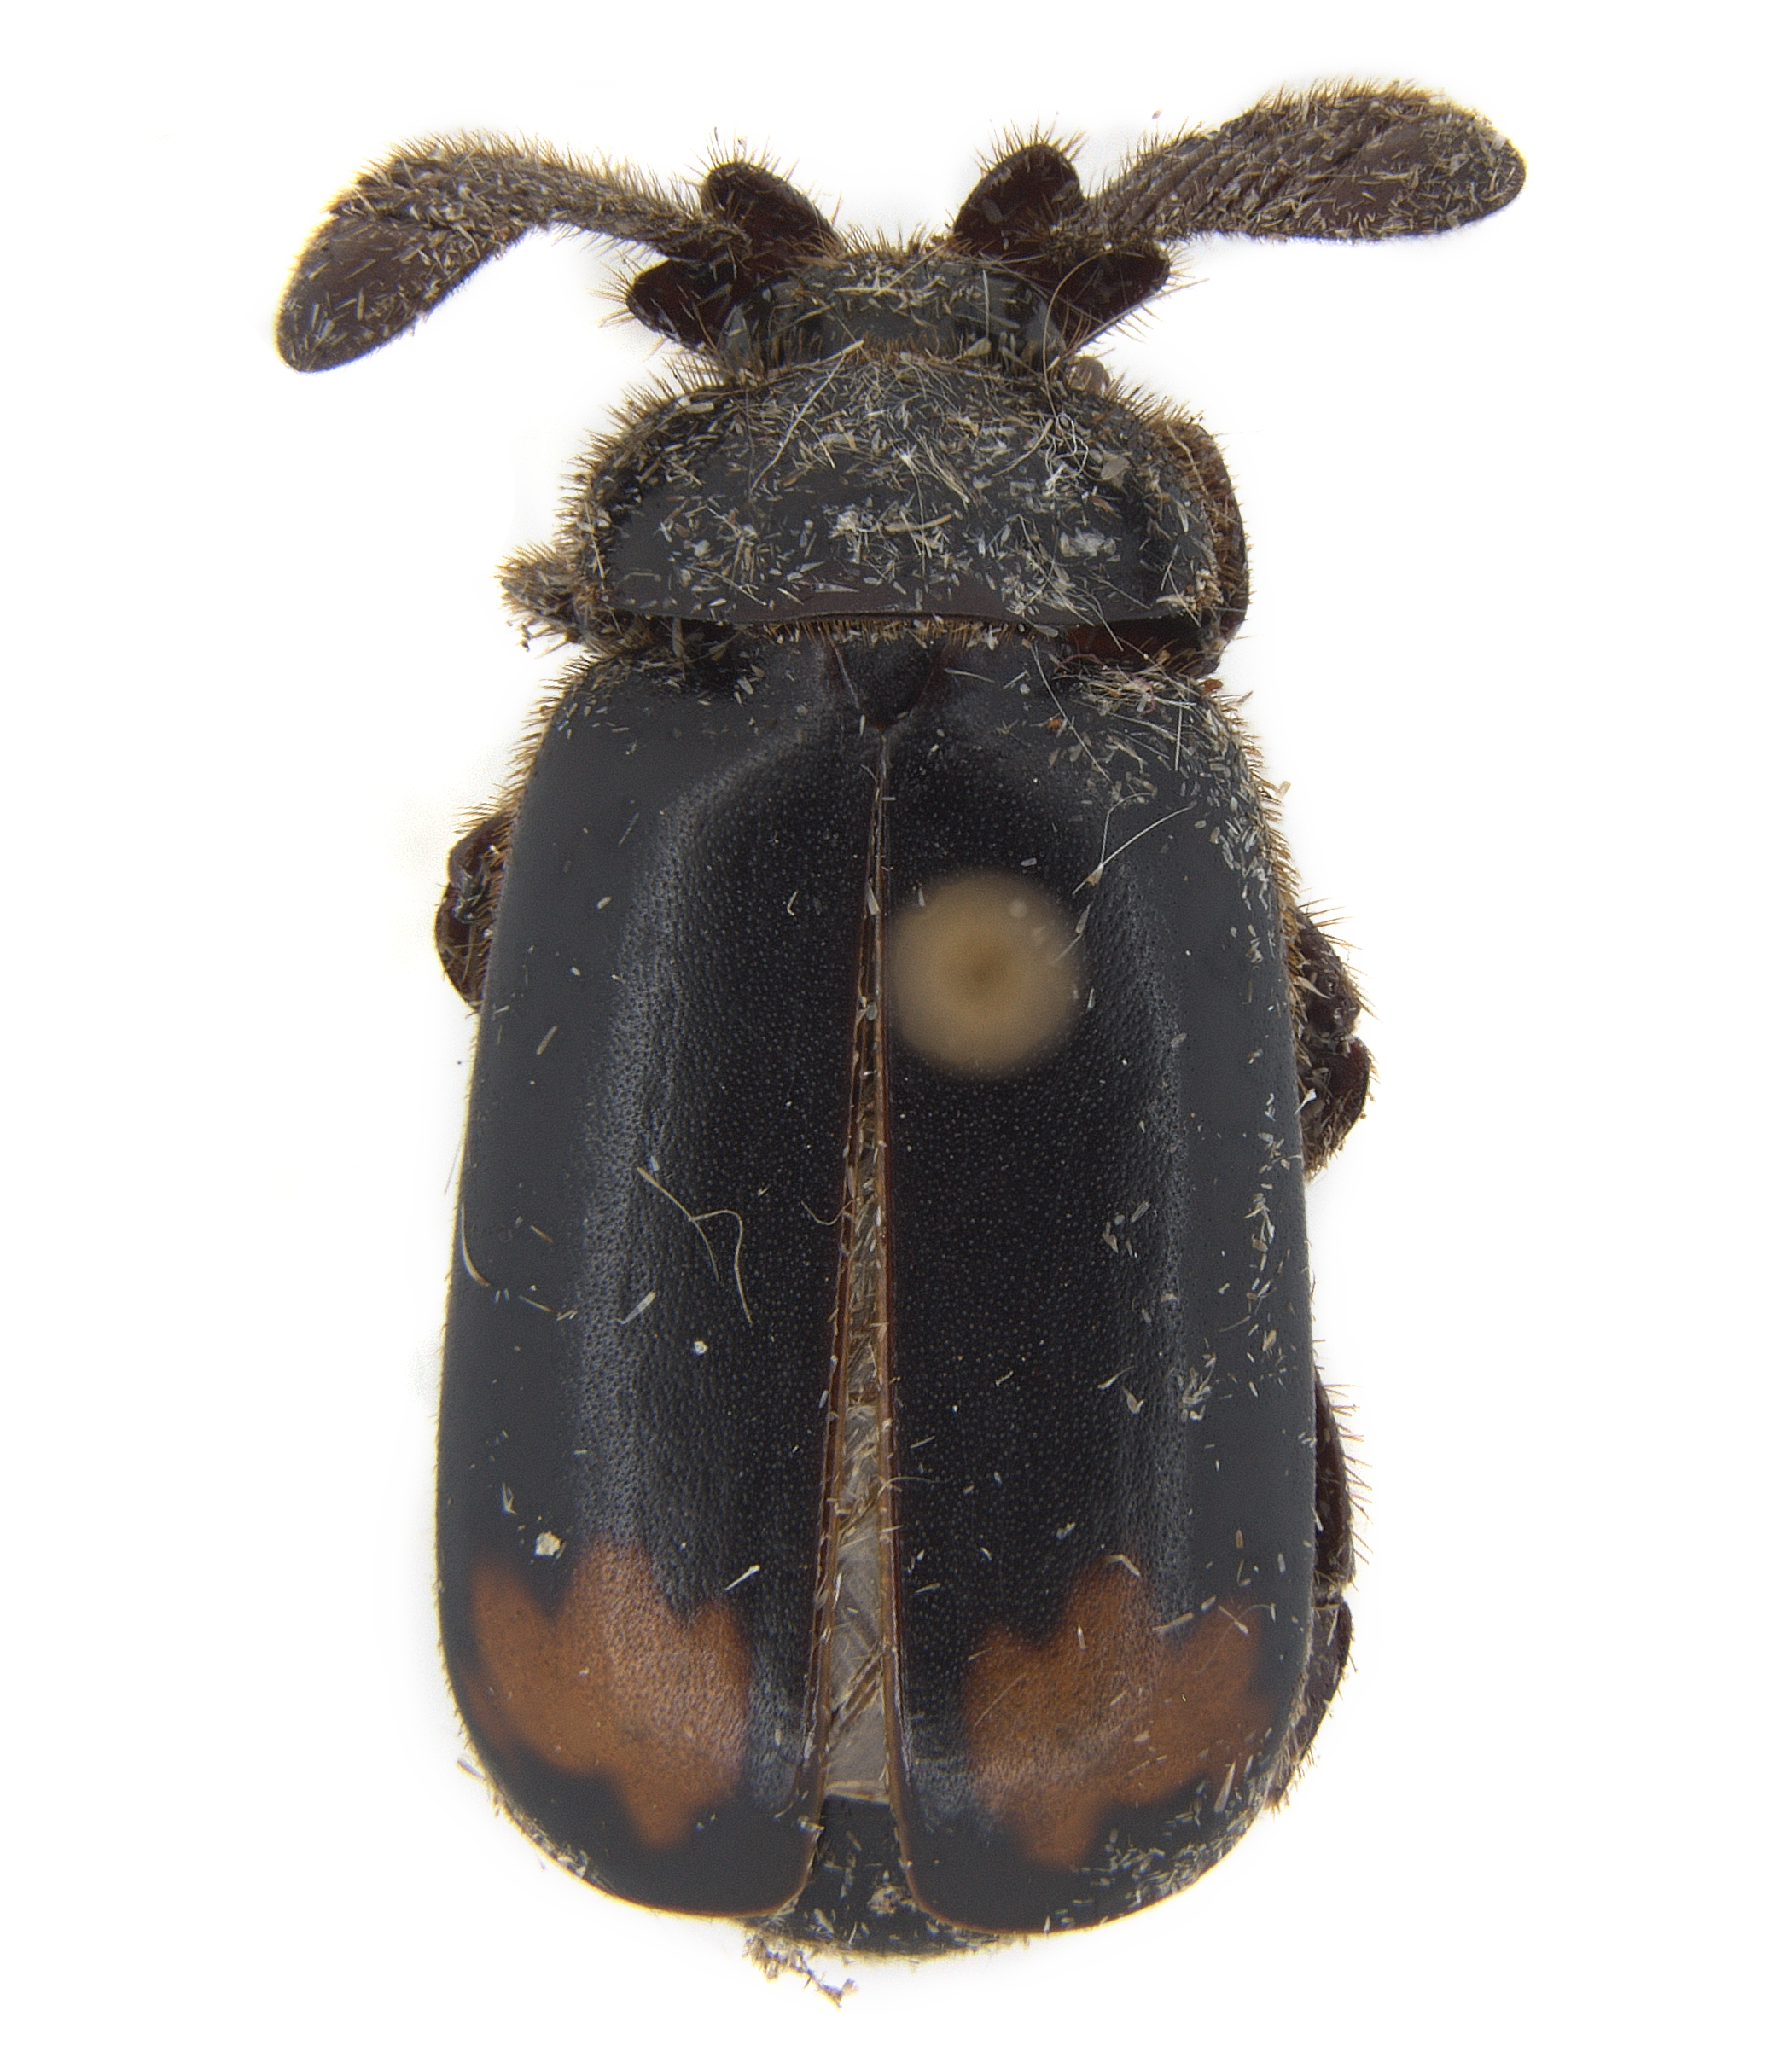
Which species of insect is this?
Cerapterus latipes
